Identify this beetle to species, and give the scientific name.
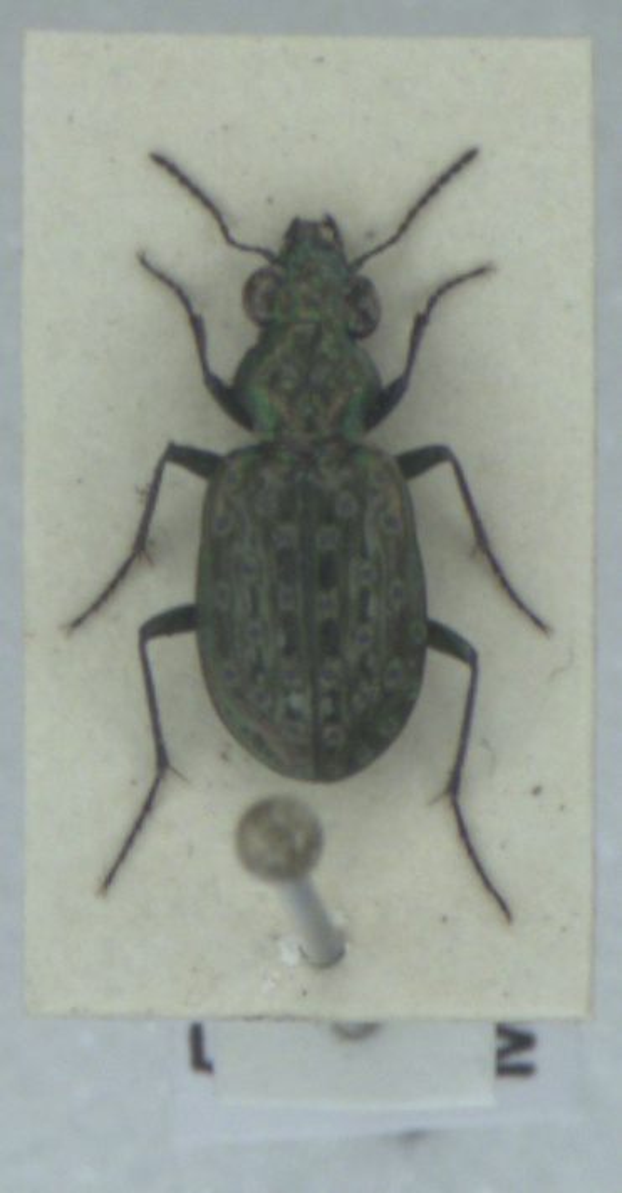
Elaphrus uliginosus
